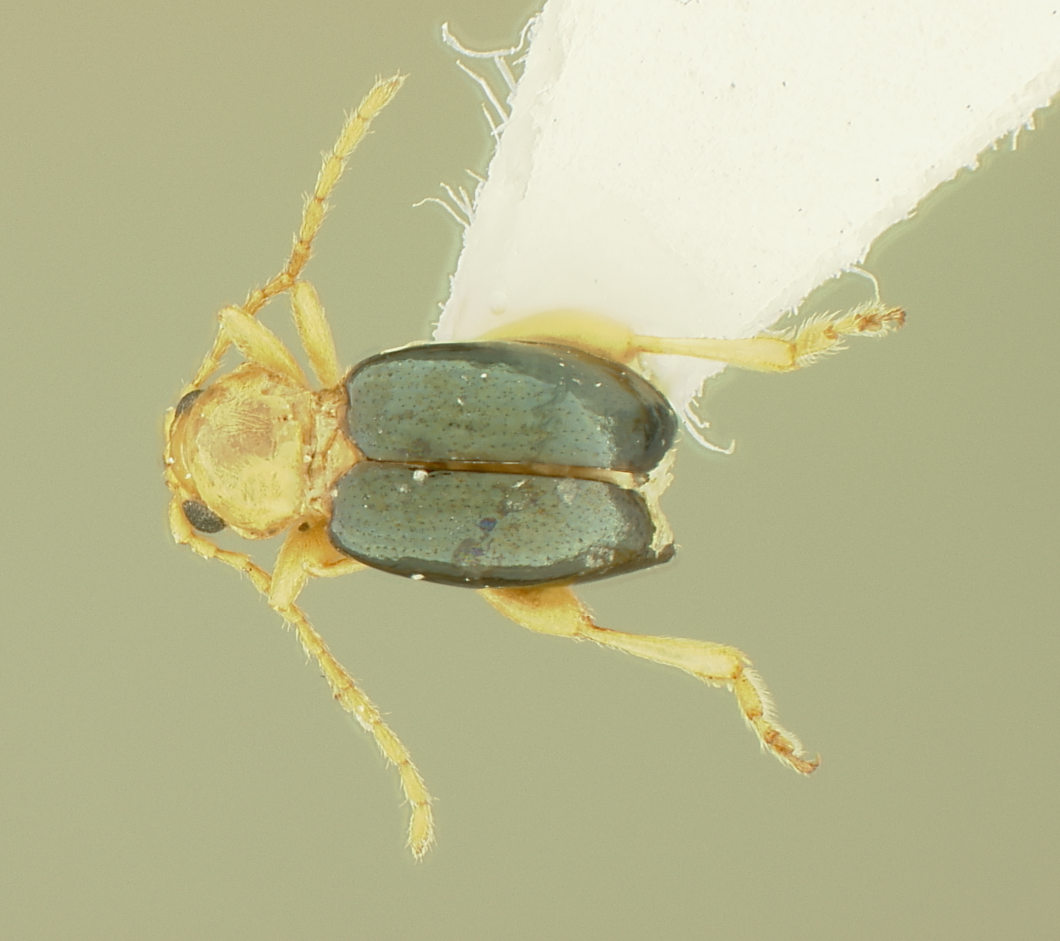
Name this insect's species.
Aphthona mude
